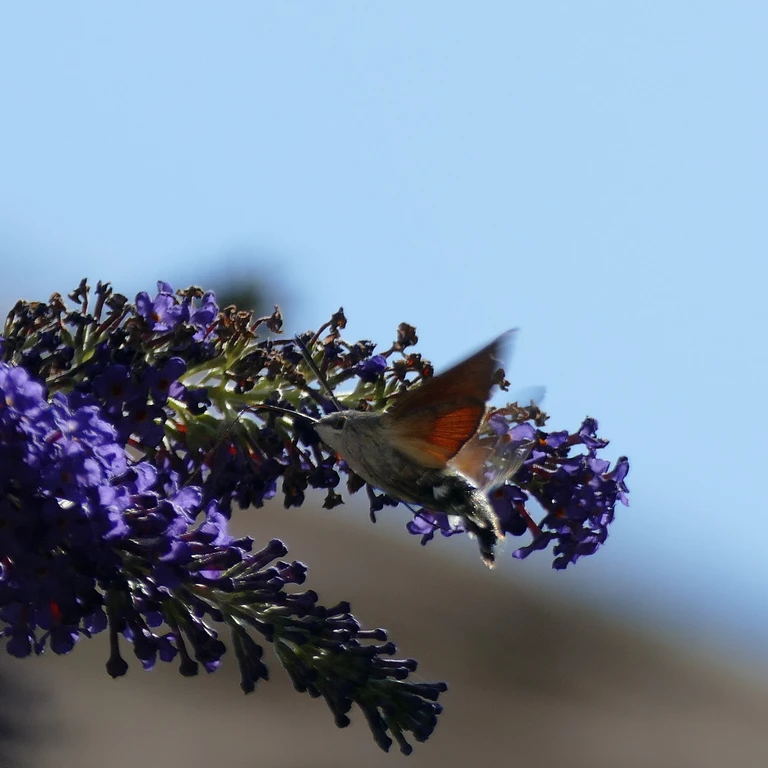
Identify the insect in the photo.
Macroglossum stellatarum
